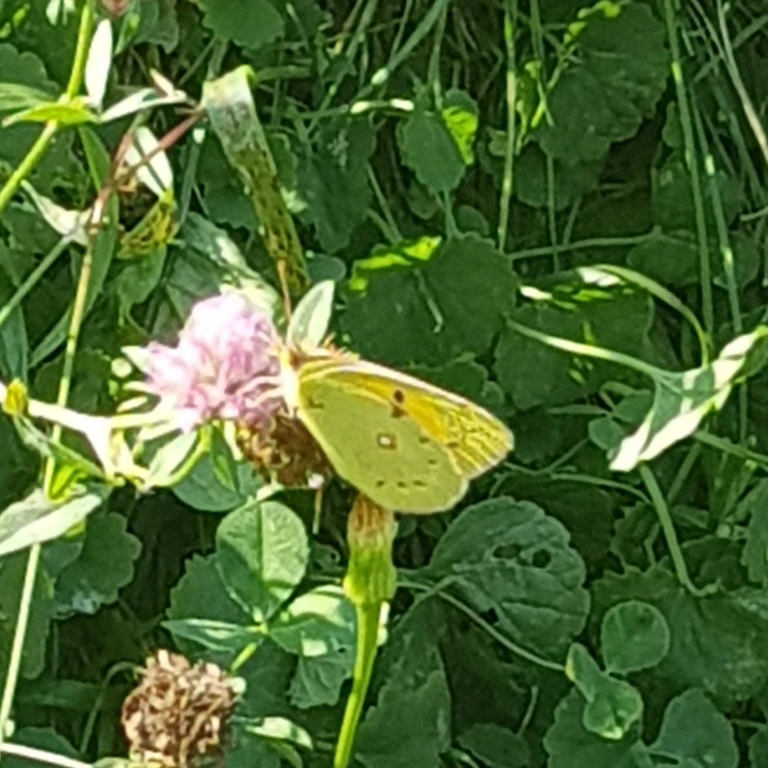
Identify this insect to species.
Colias croceus
